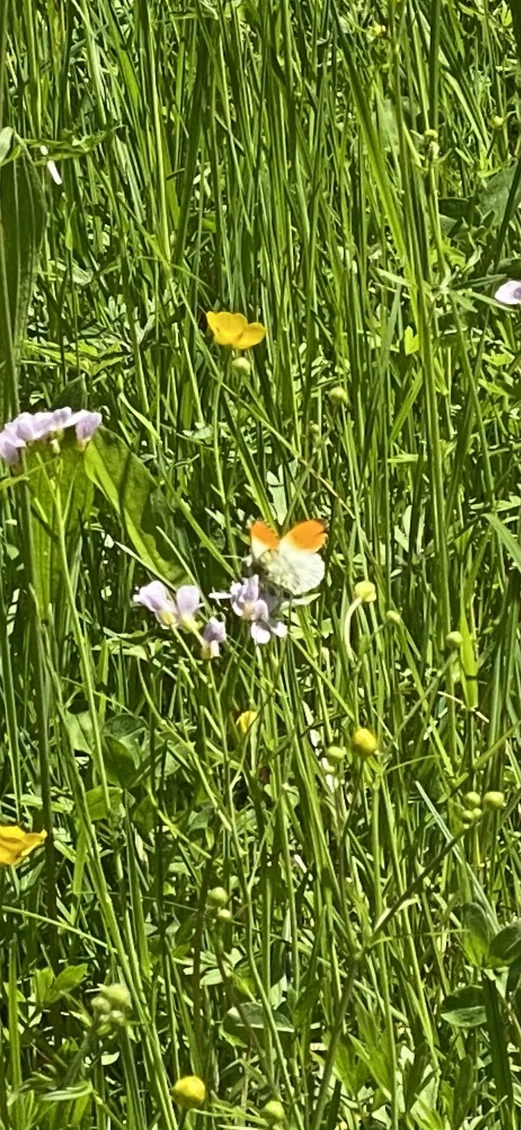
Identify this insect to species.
Anthocharis cardamines
